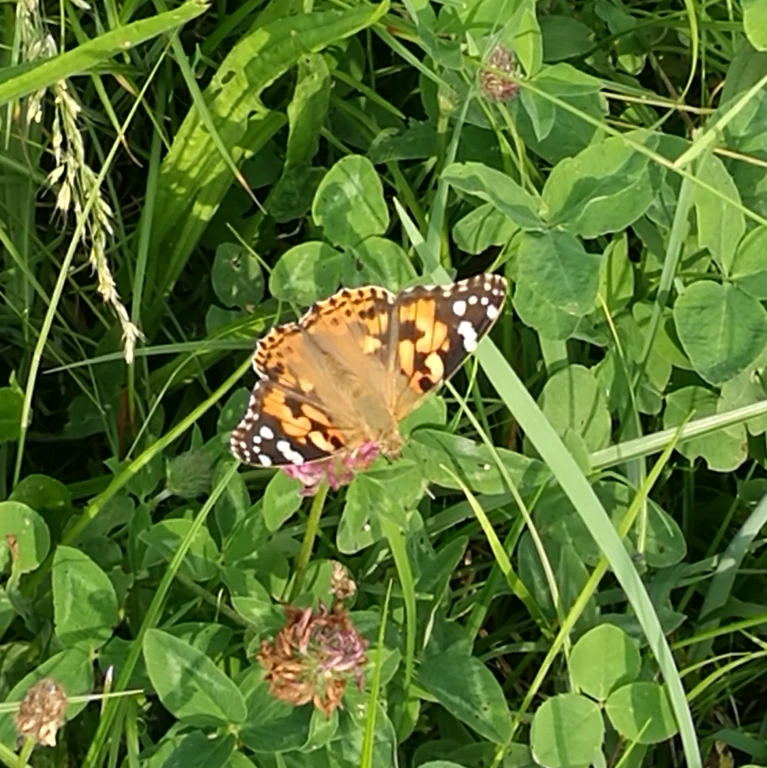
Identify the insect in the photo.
Vanessa cardui
